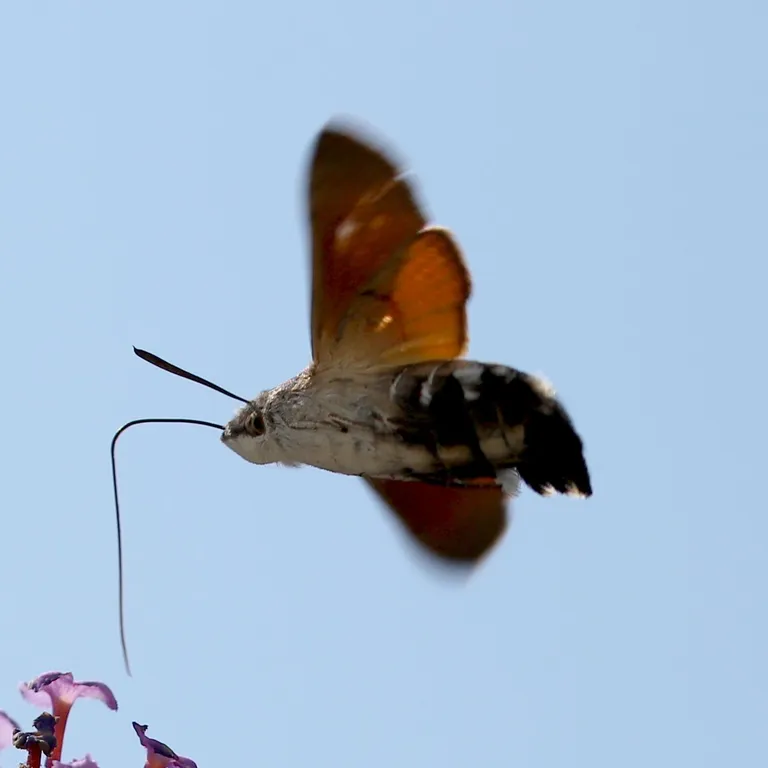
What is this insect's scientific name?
Macroglossum stellatarum
